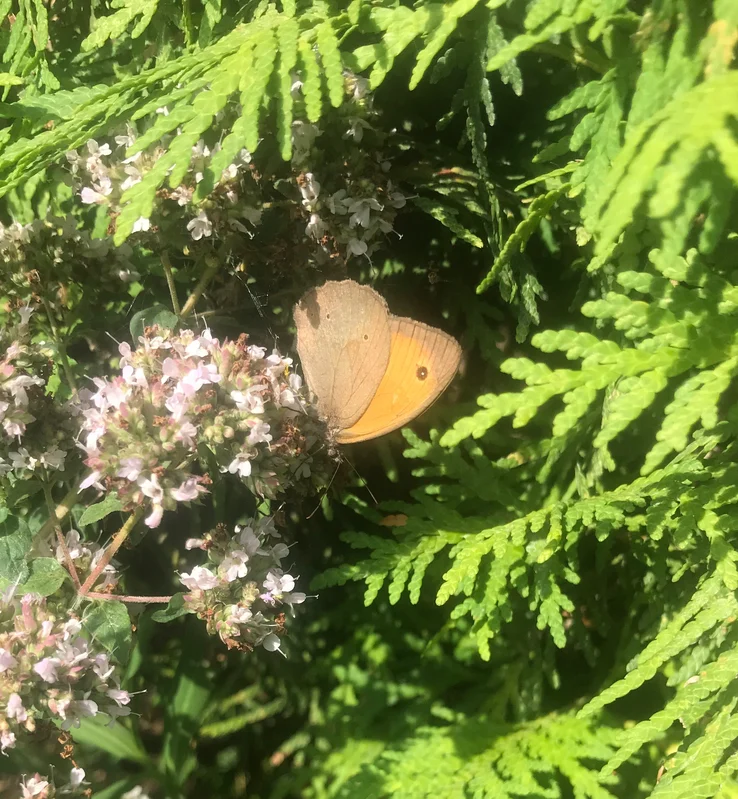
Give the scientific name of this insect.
Maniola jurtina
